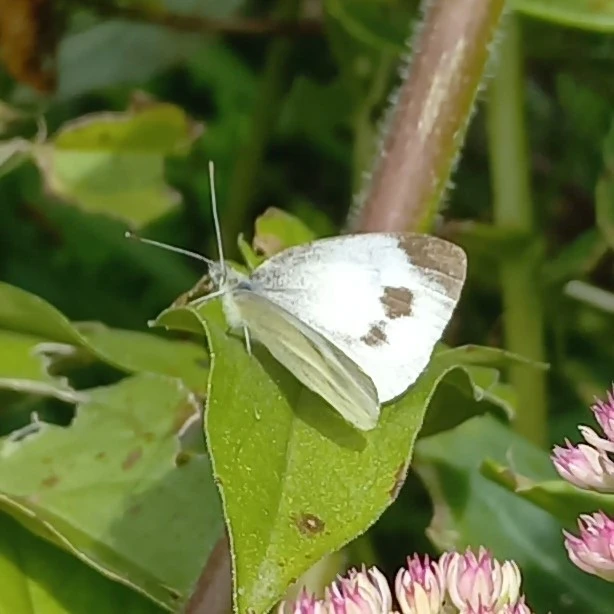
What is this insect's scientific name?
Pieris mannii
